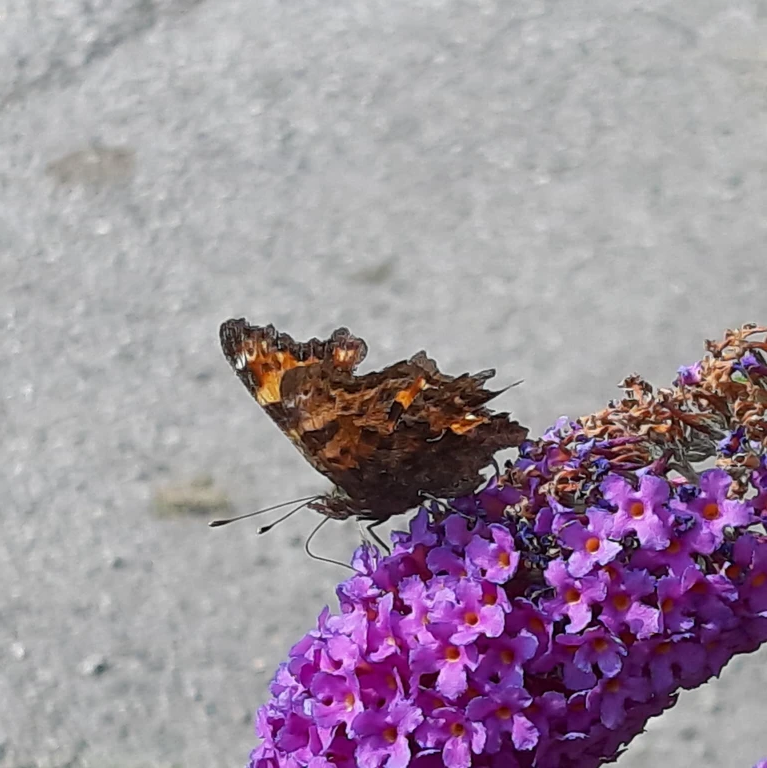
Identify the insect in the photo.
Polygonia c-album
